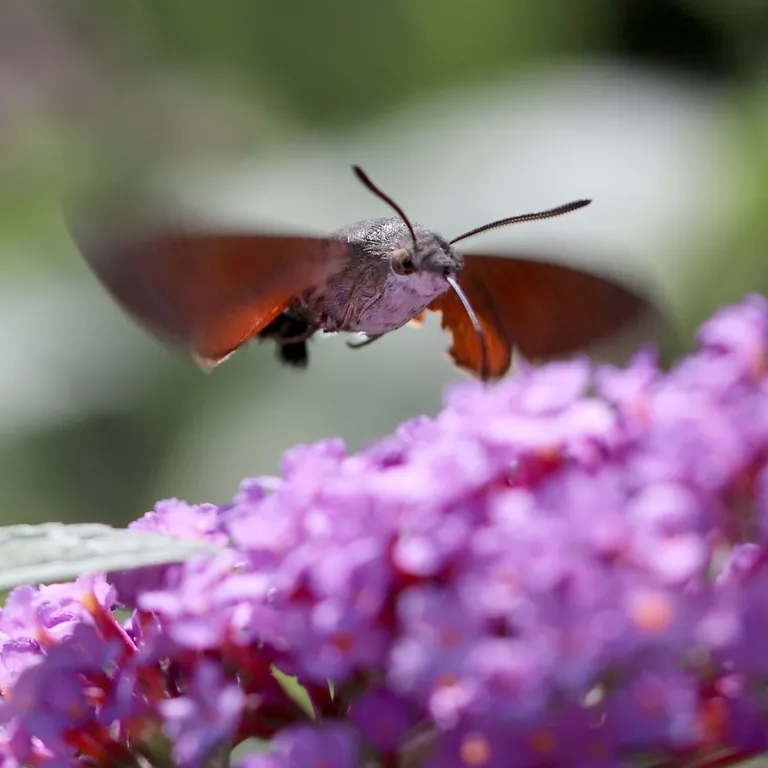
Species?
Macroglossum stellatarum
